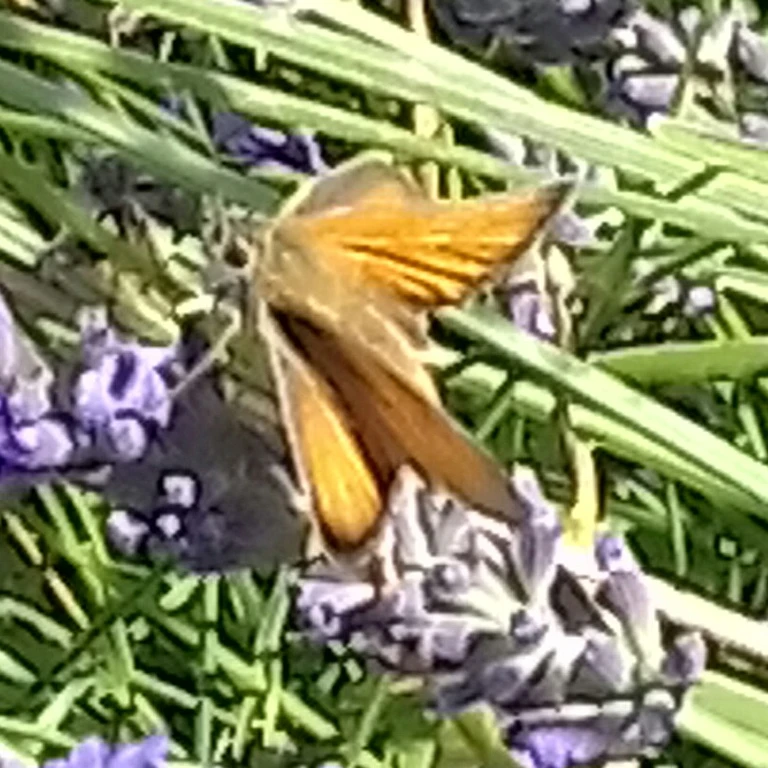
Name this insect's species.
Ochlodes sylvanus (also Ochlodes venata)
